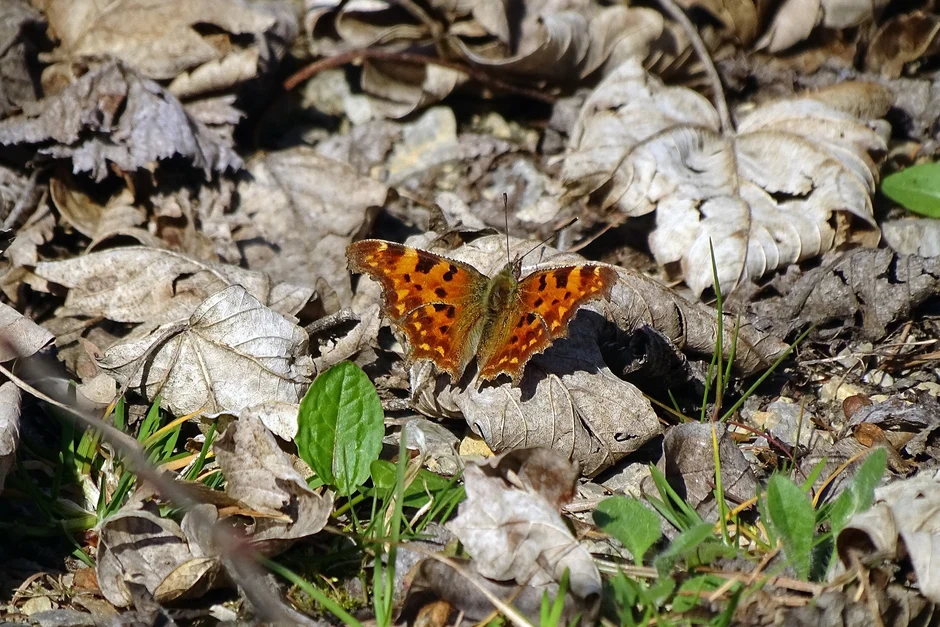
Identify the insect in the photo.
Polygonia c-album
